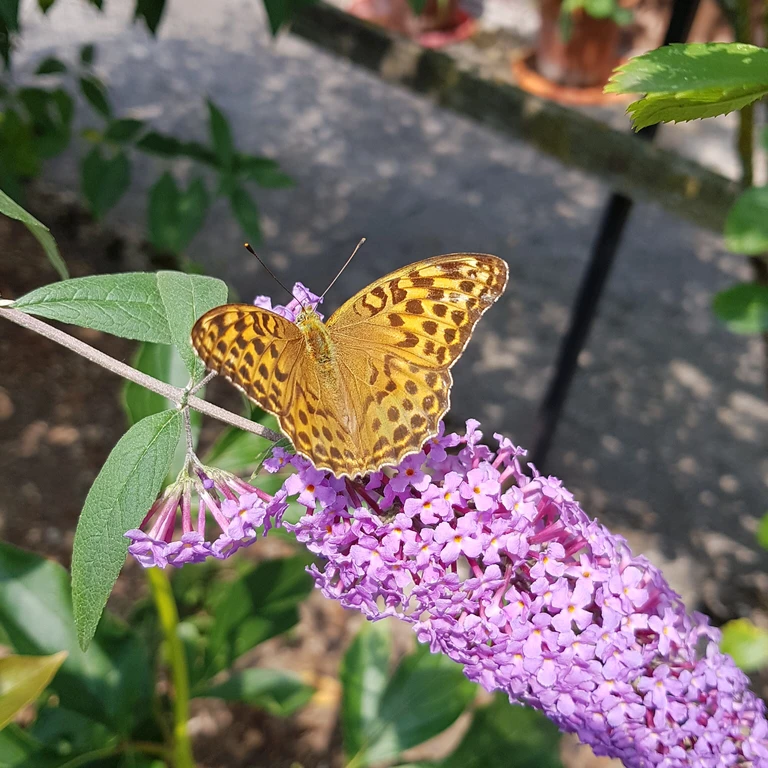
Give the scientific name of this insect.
Argynnis paphia
